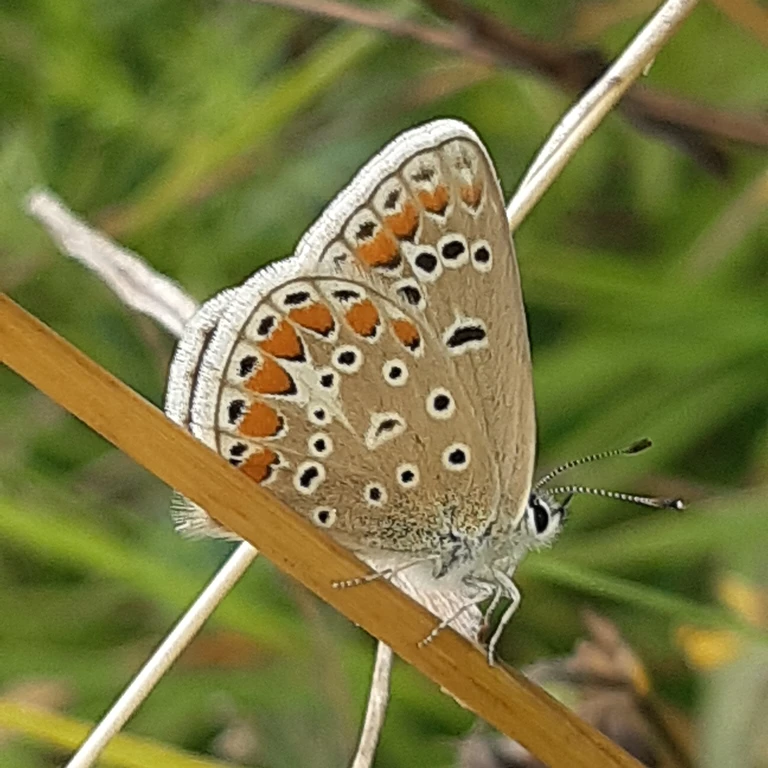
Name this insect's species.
Polyommatus thersites
